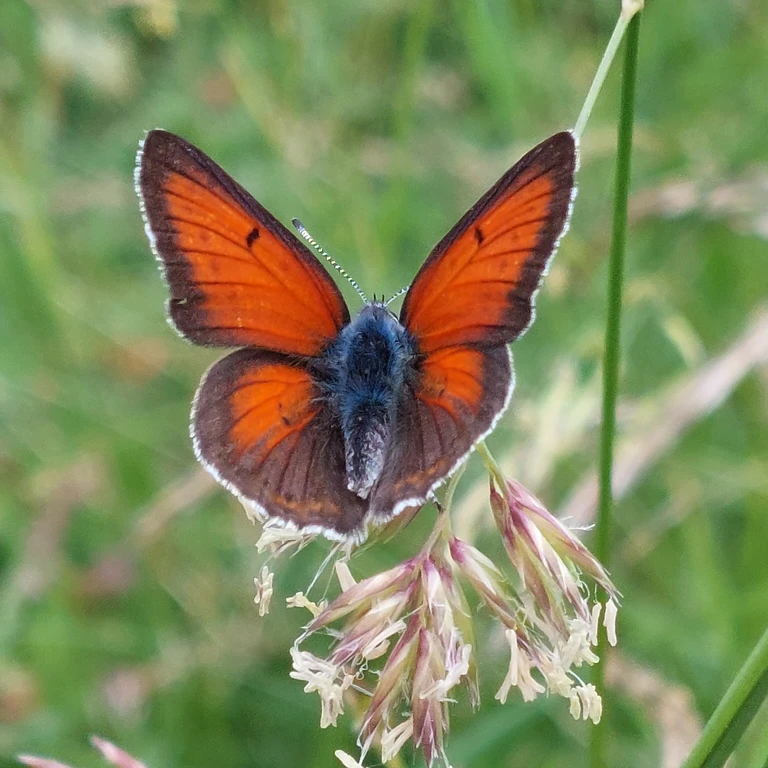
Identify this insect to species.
Lycaena hippothoe (also Palaeochrysophanus hippothoe)
